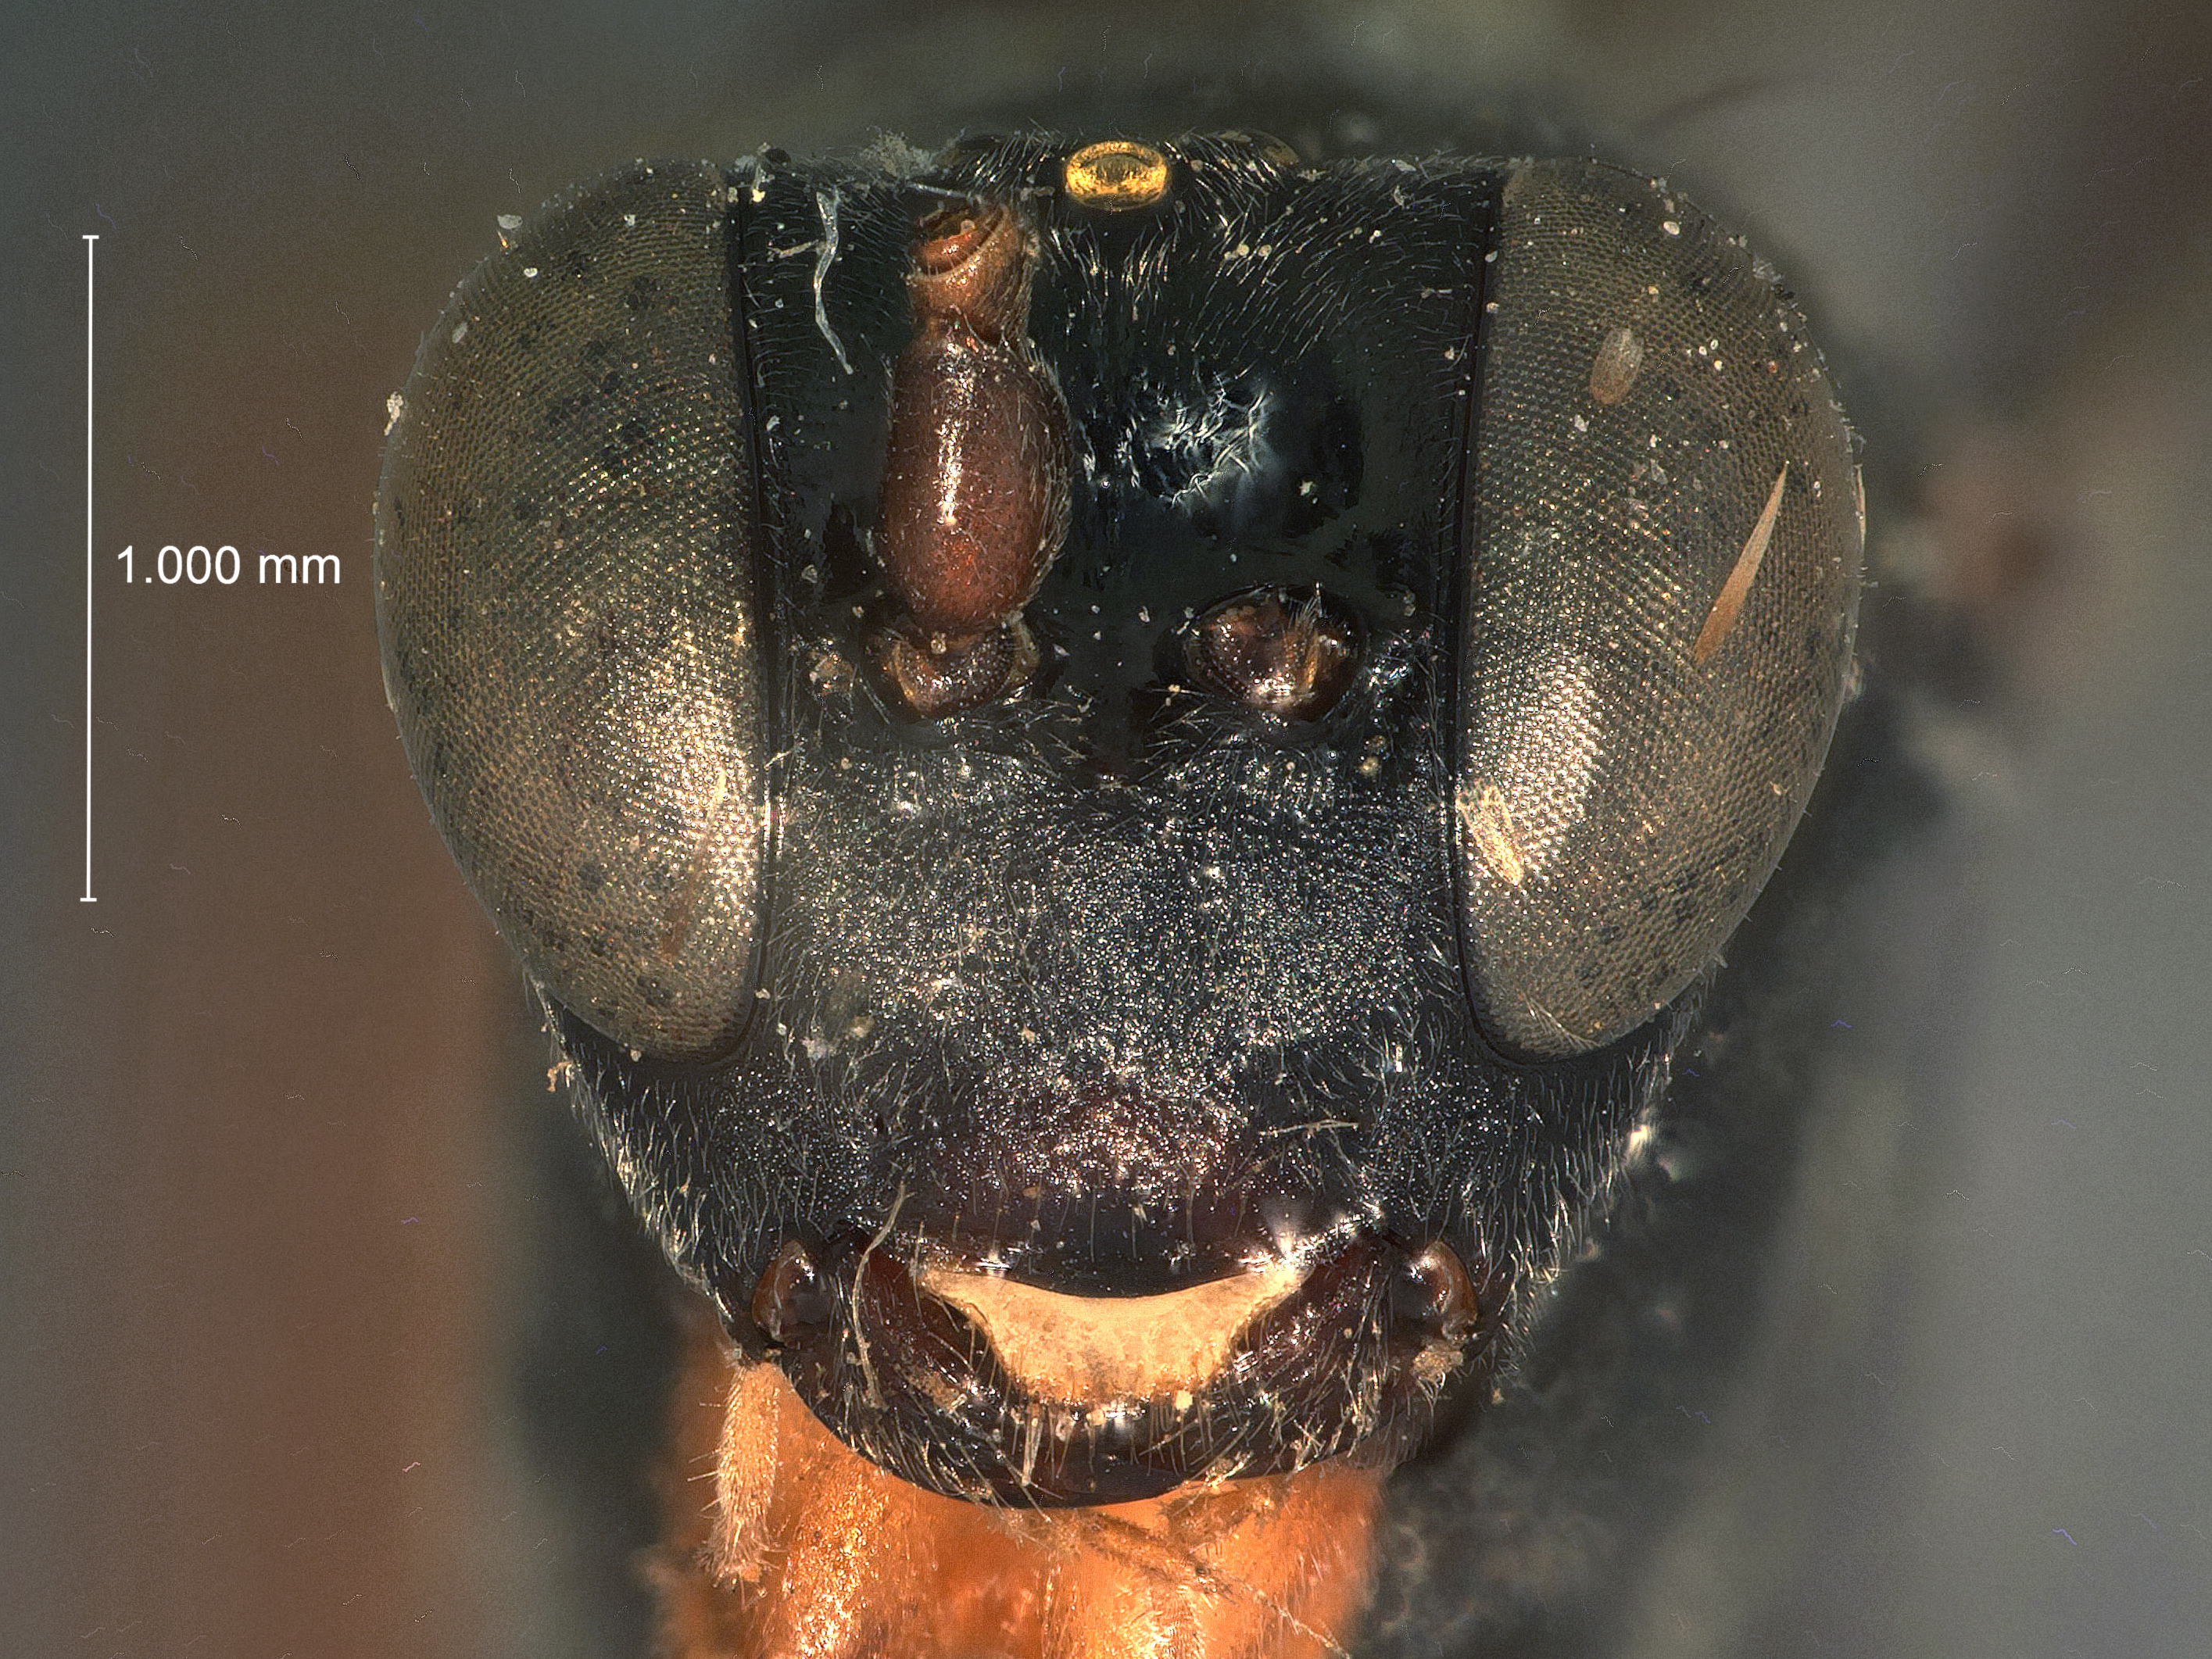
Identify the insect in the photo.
Cryptus armatus
